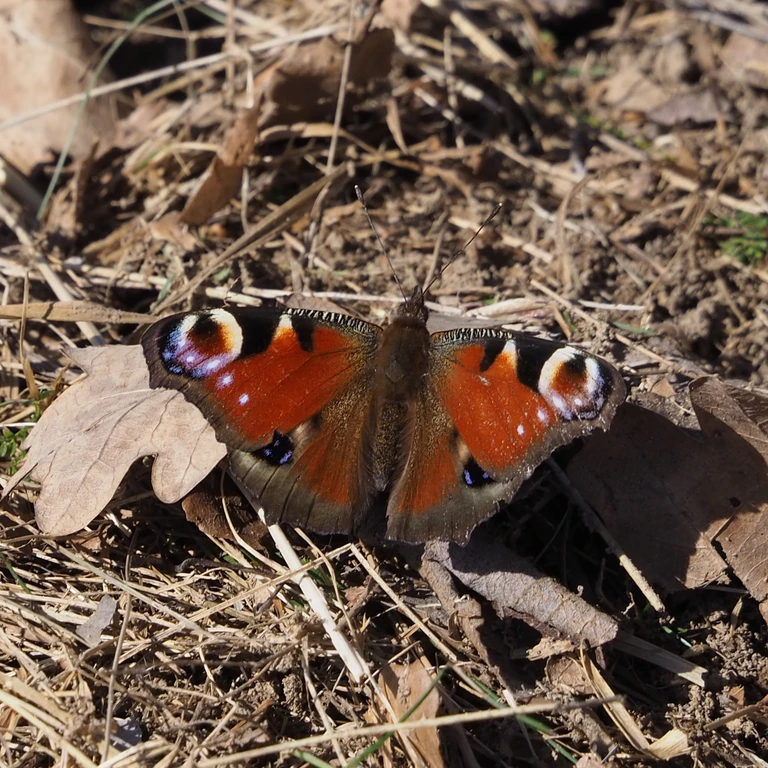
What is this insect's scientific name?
Aglais io
